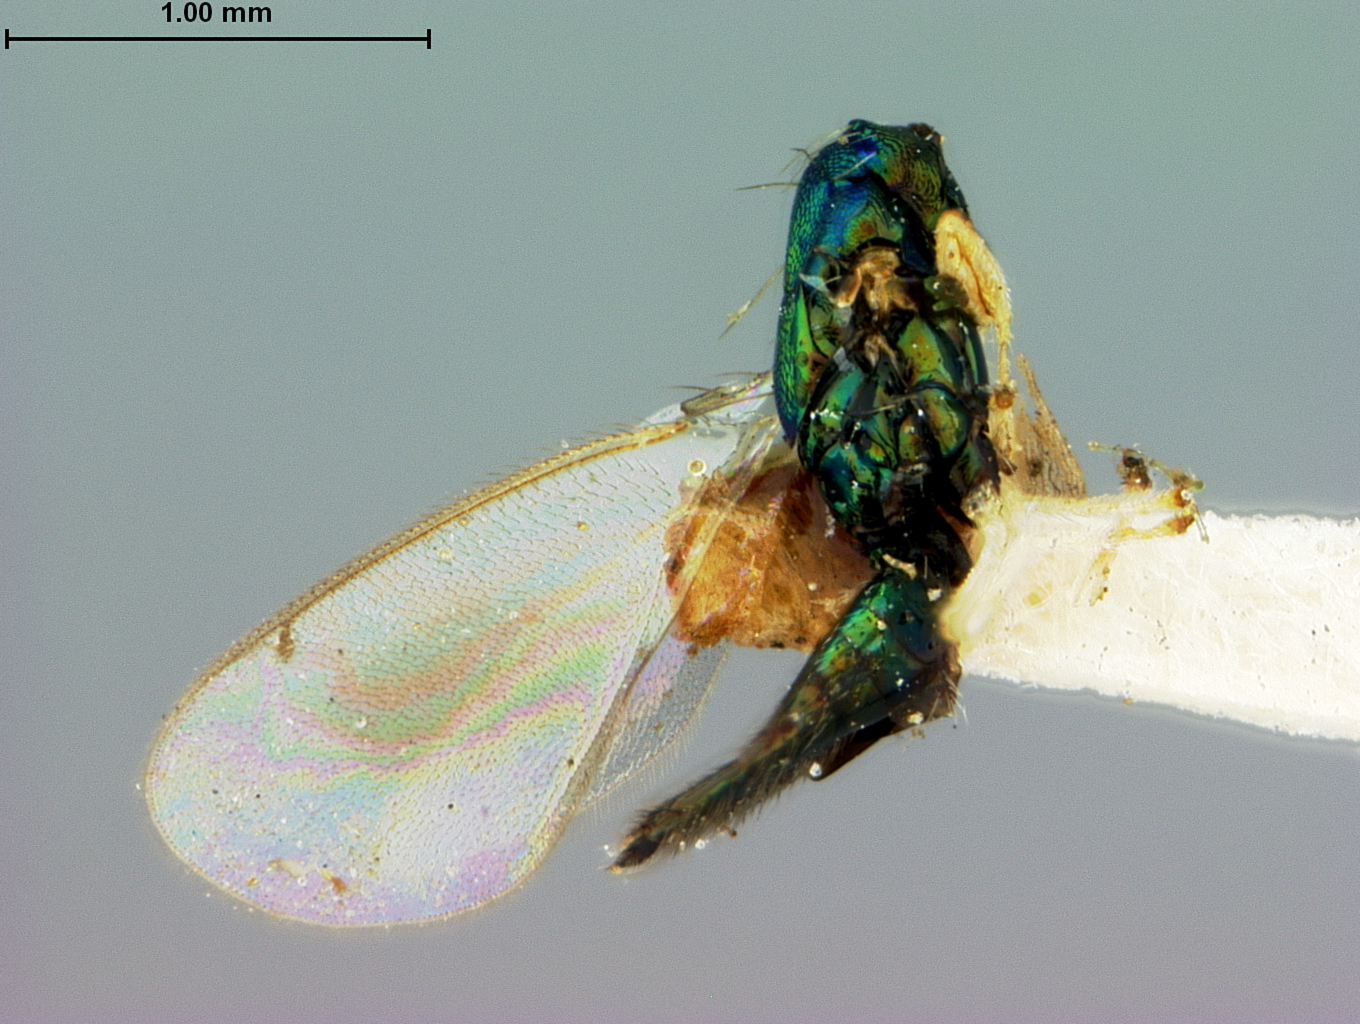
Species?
Nesomyia albipes
